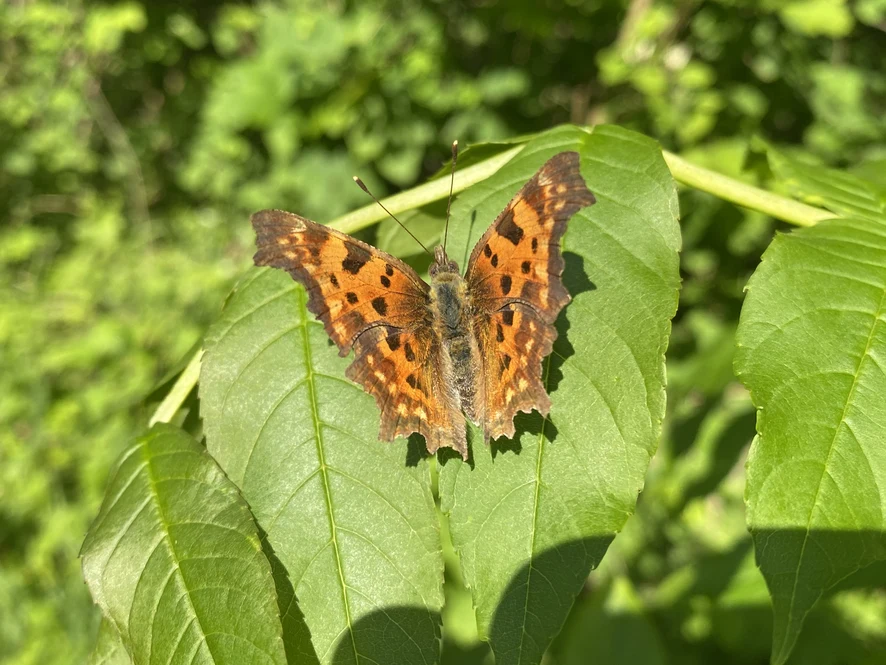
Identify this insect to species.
Polygonia c-album
